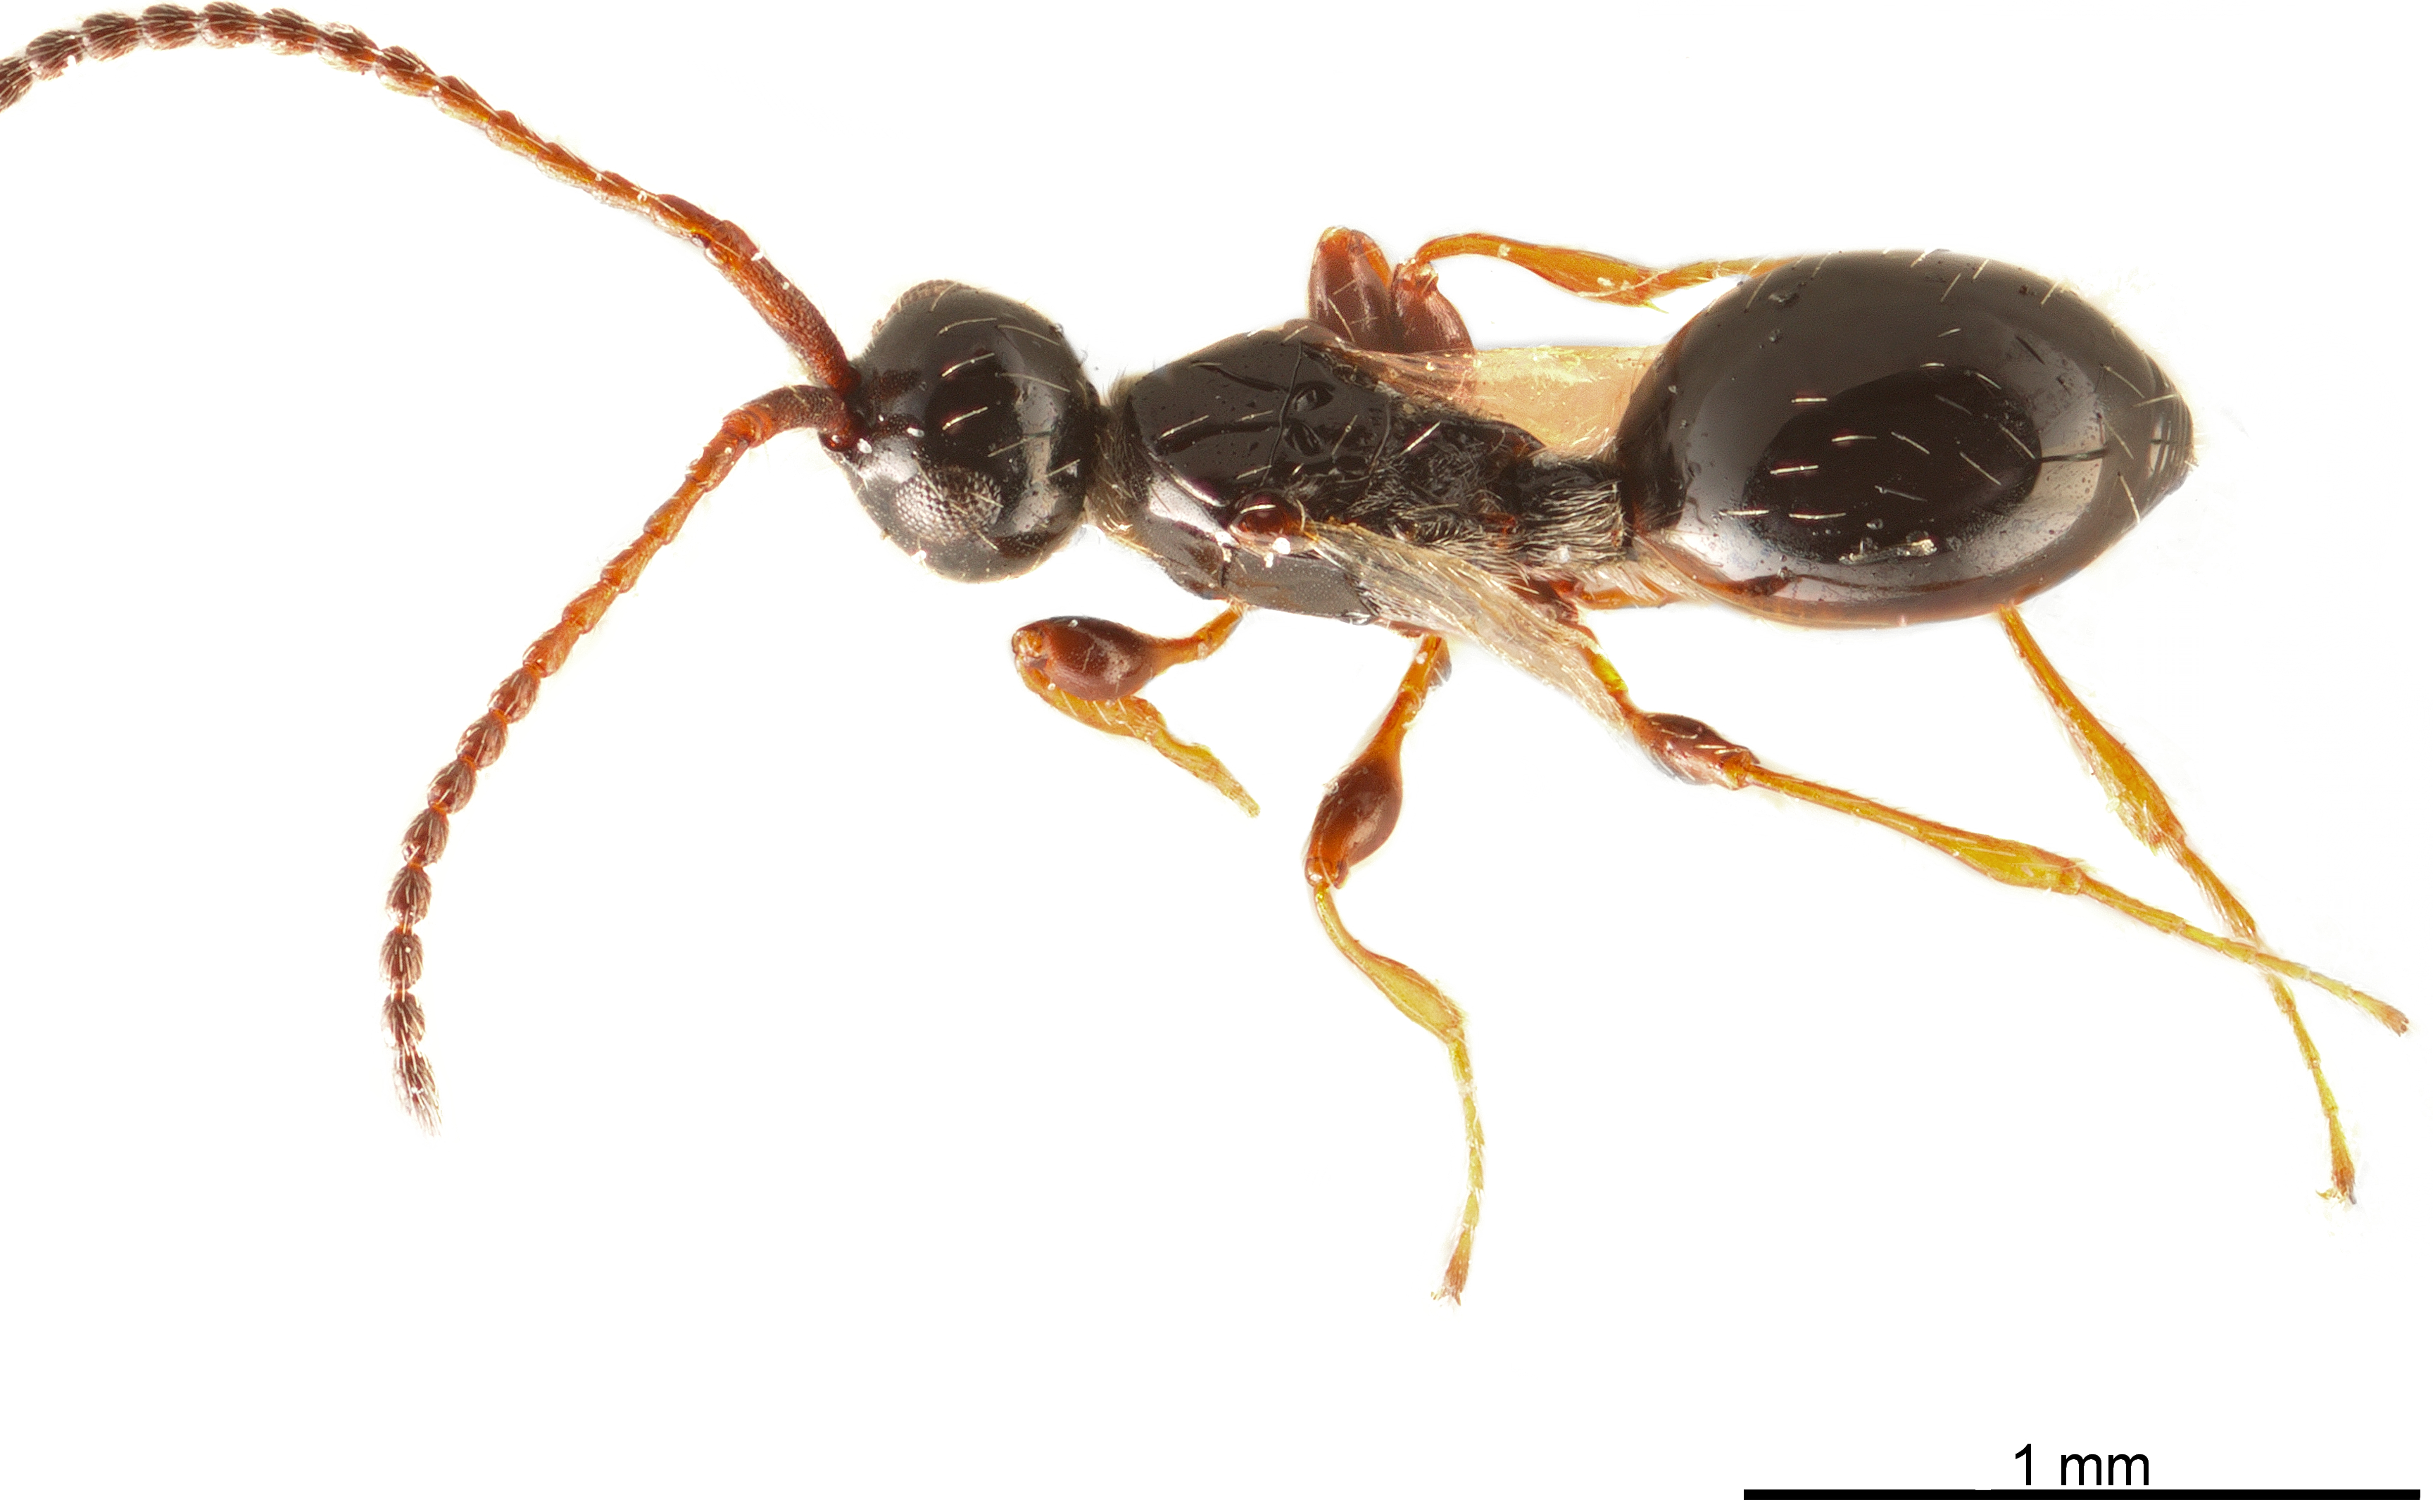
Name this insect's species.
Aneuropria foersteri
